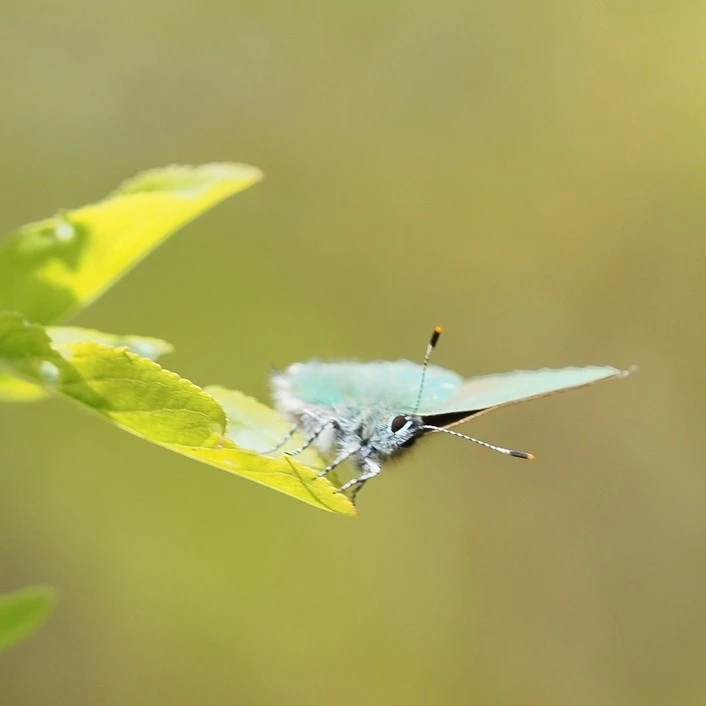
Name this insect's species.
Callophrys rubi
